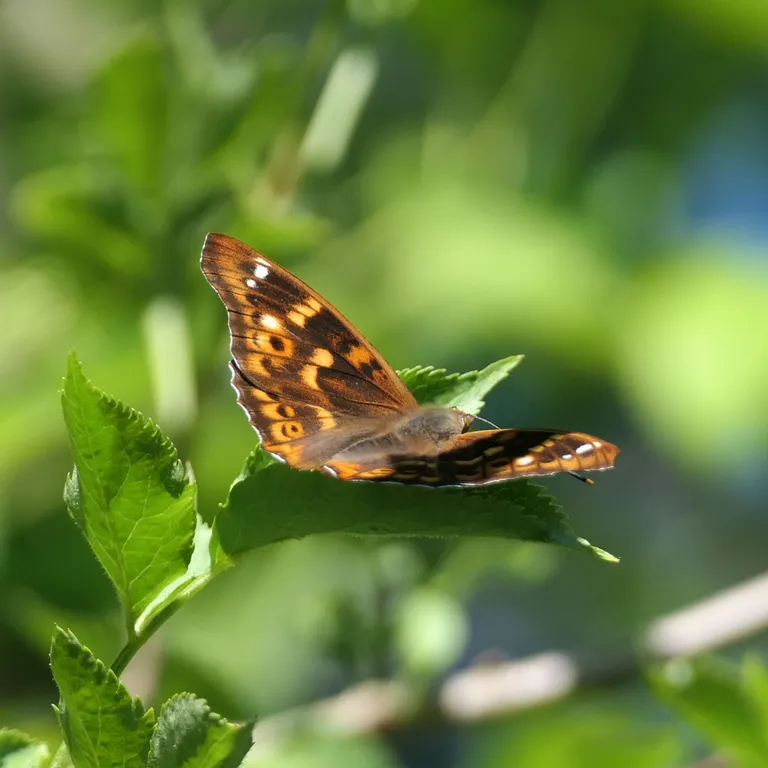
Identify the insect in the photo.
Apatura ilia
